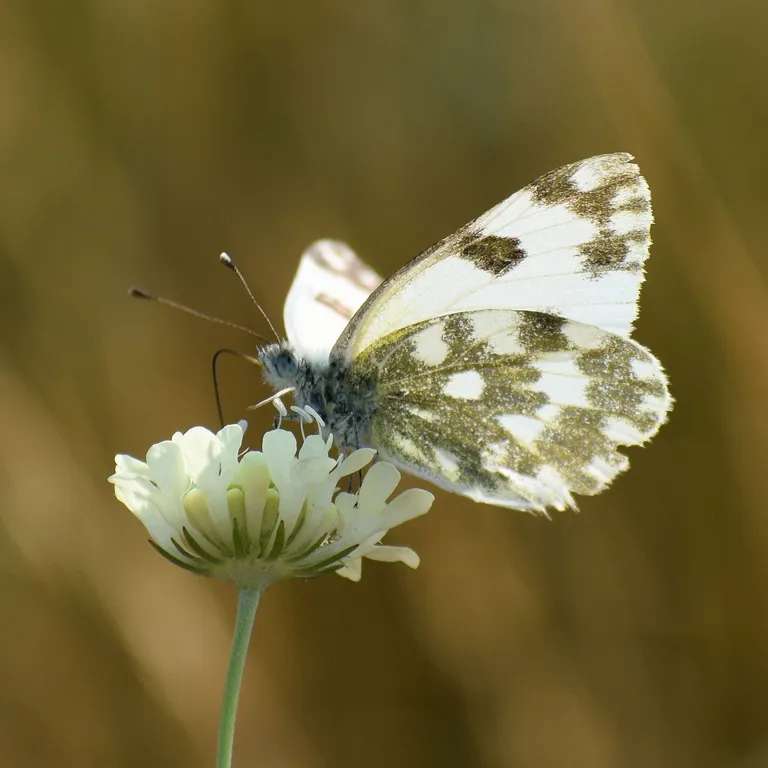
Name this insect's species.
Pontia edusa
